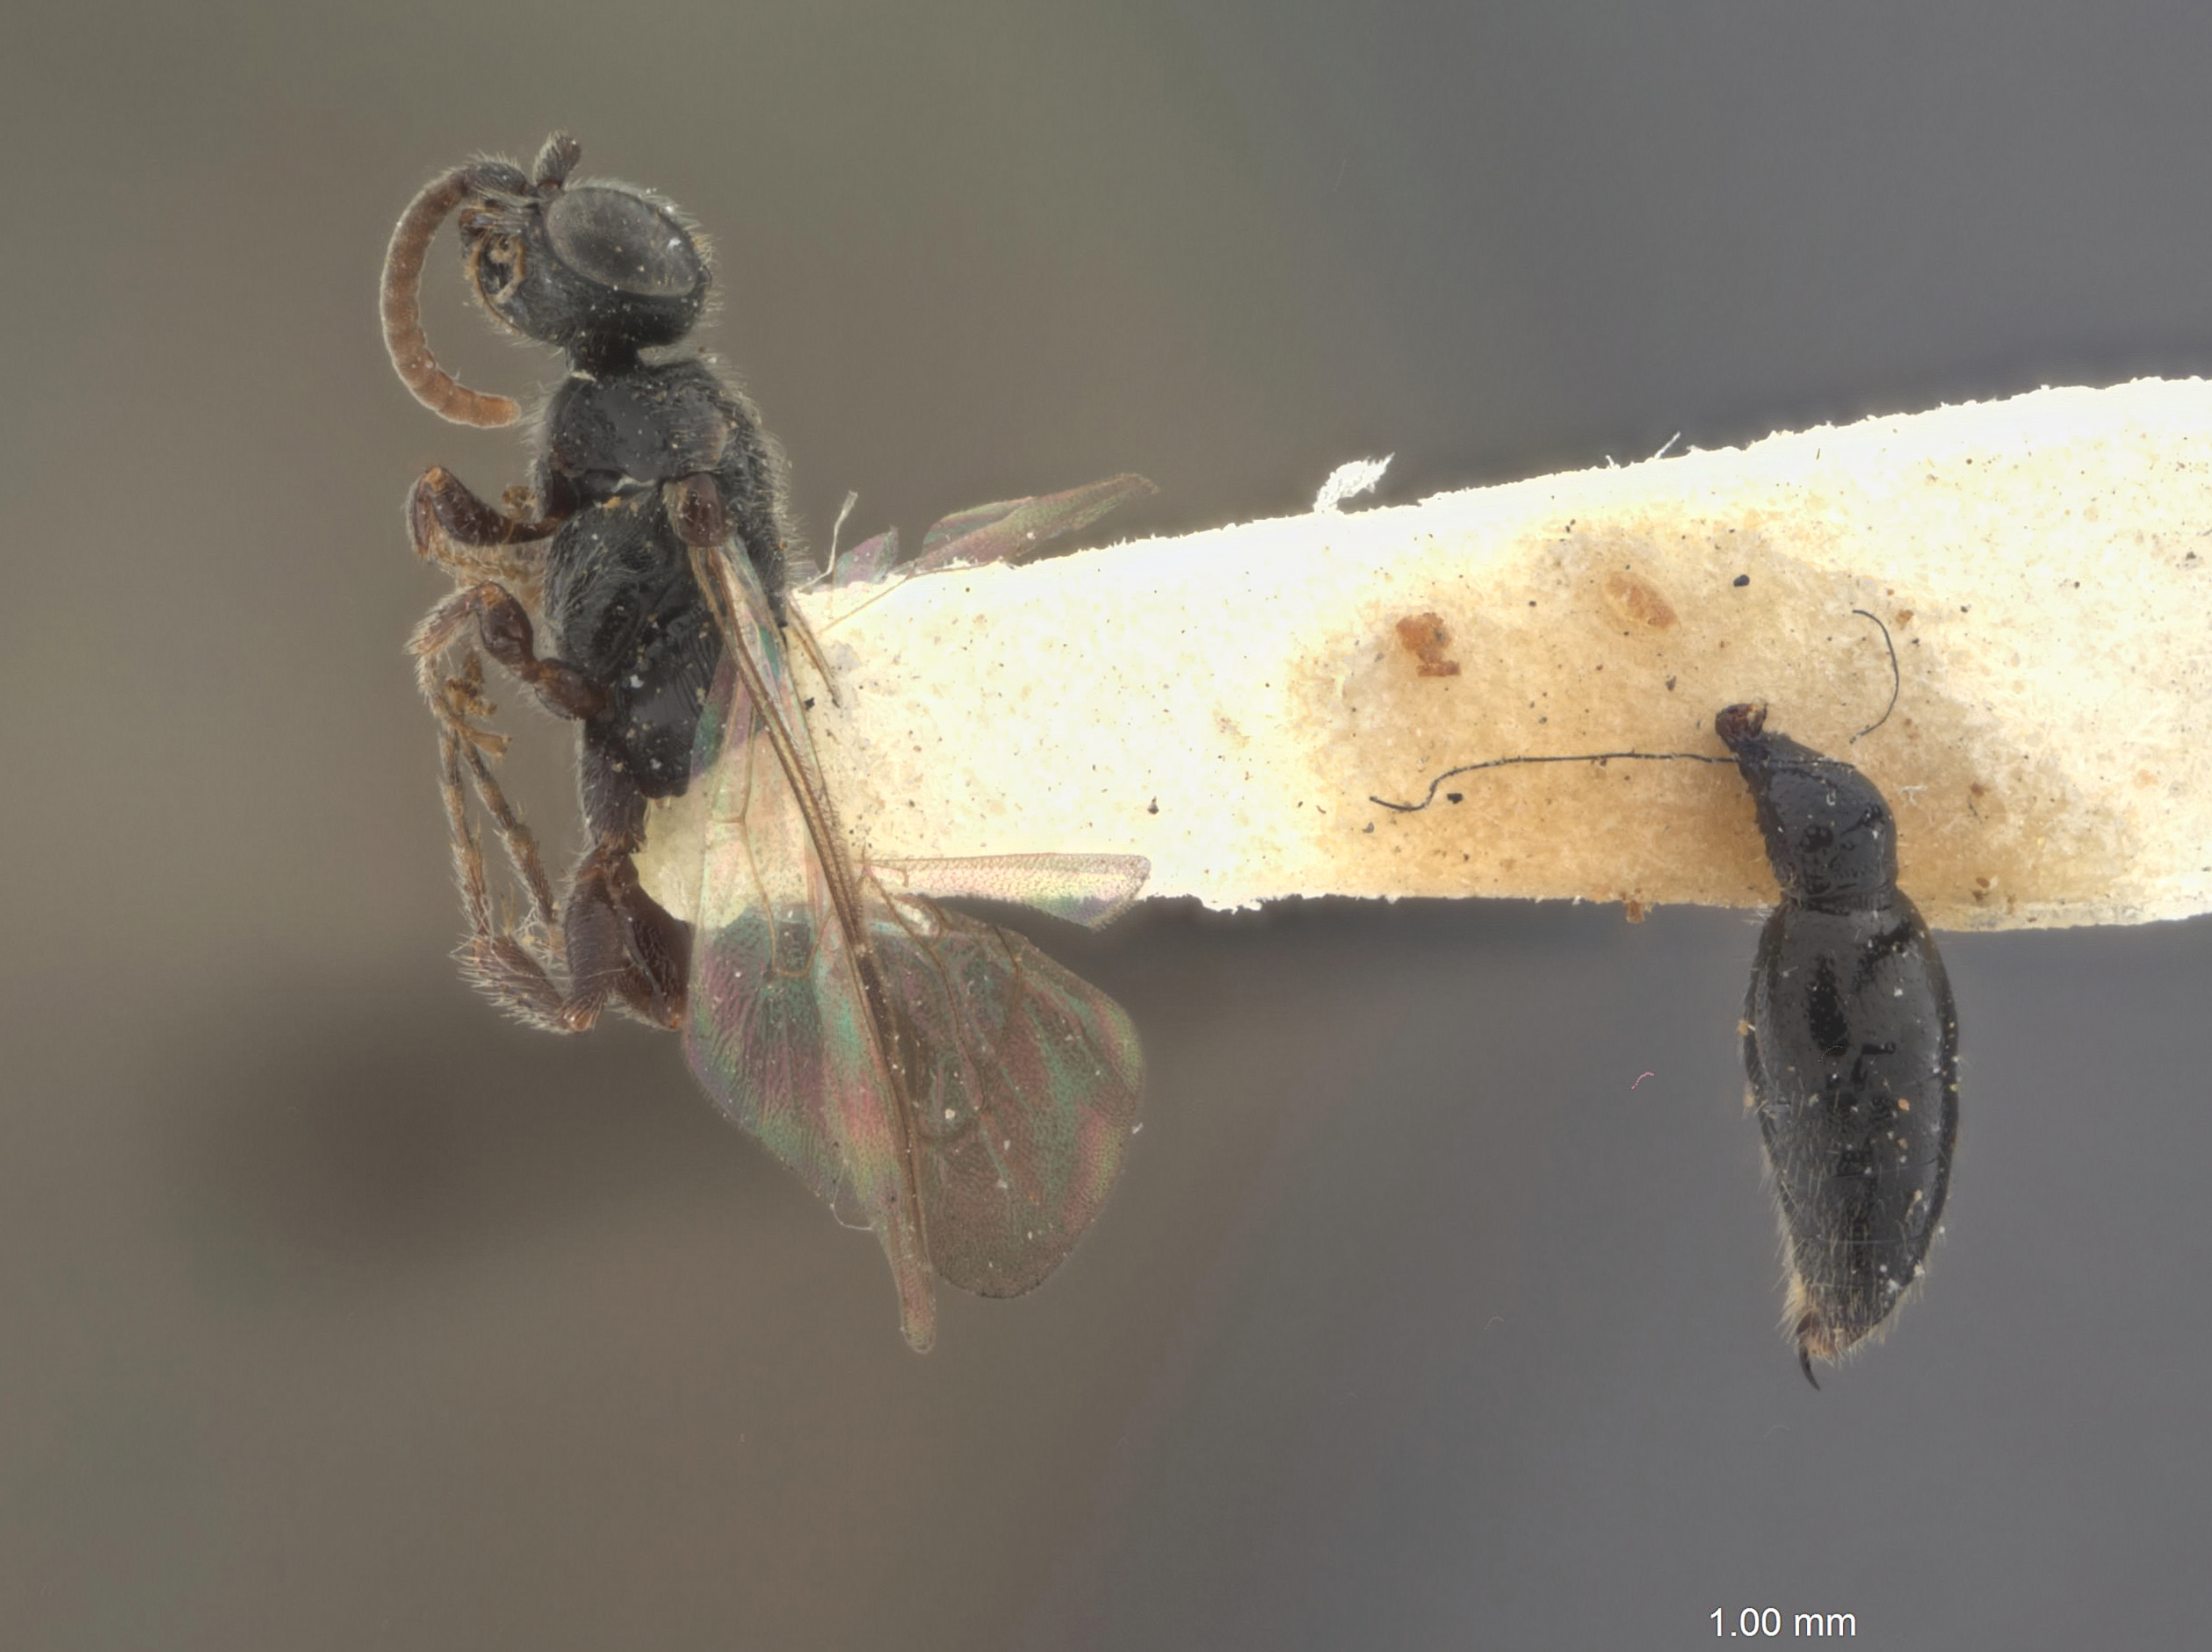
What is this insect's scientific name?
Tiphia egregia
